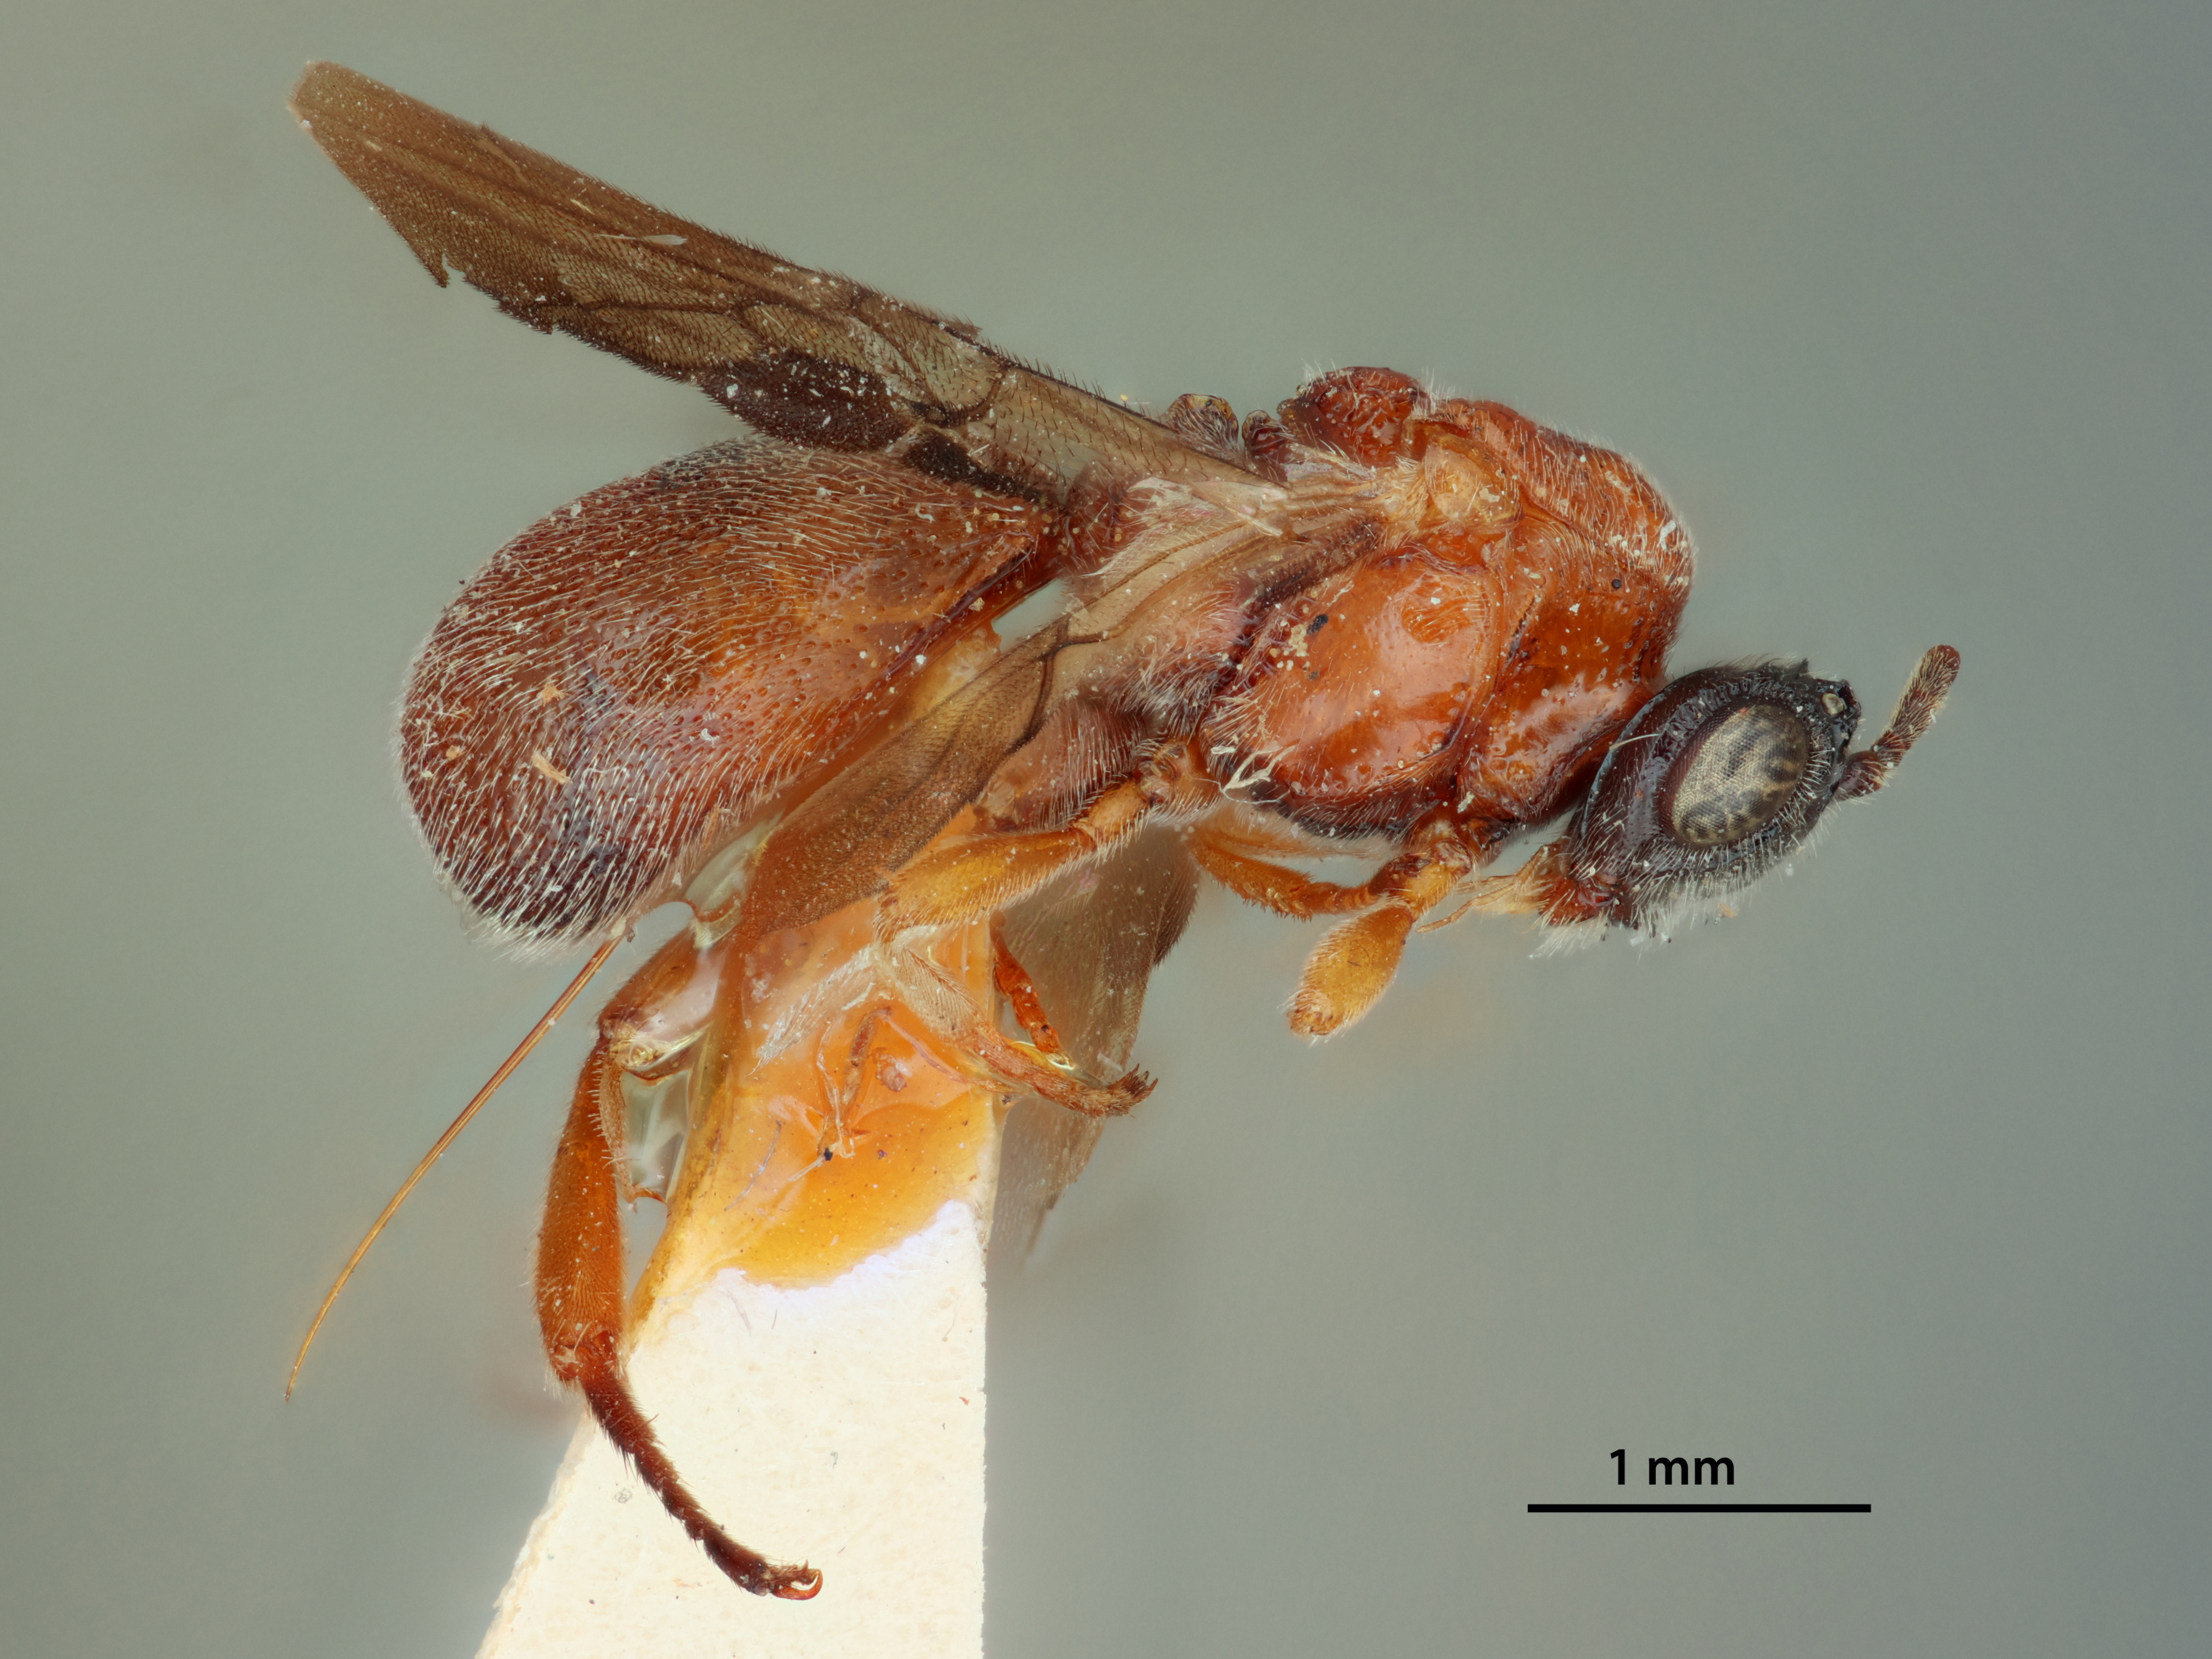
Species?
Urosigalphus rubicorpus
